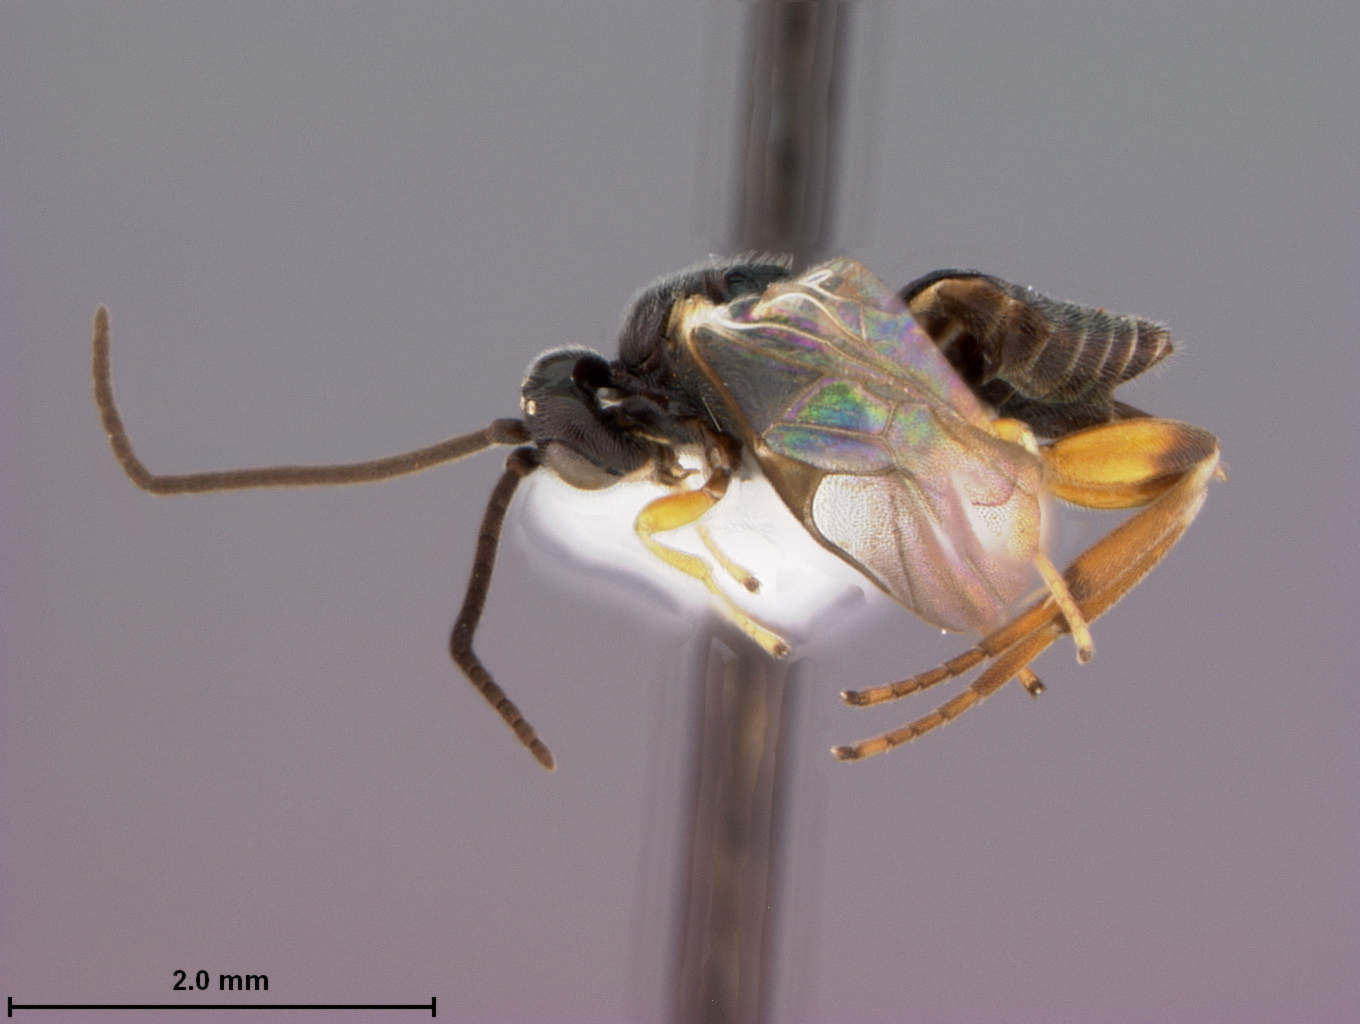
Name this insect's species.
Alphomelon nanosoma
